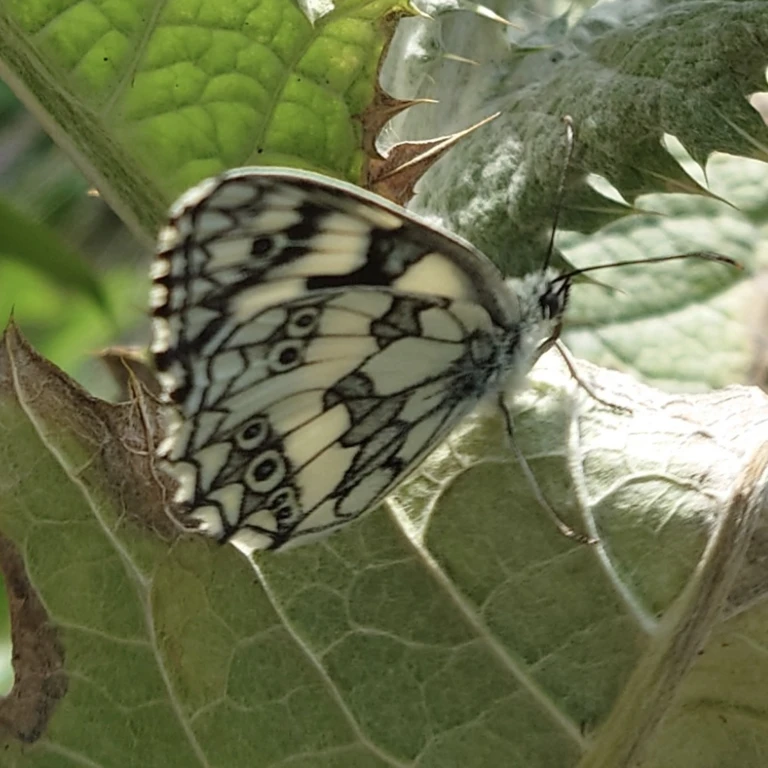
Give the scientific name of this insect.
Melanargia galathea
